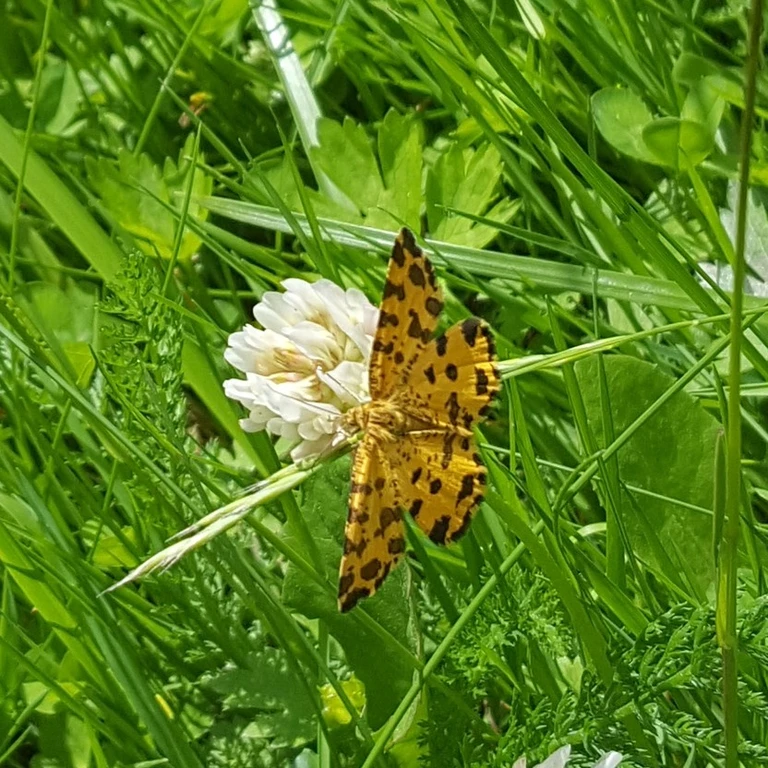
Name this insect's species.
Pseudopanthera macularia
